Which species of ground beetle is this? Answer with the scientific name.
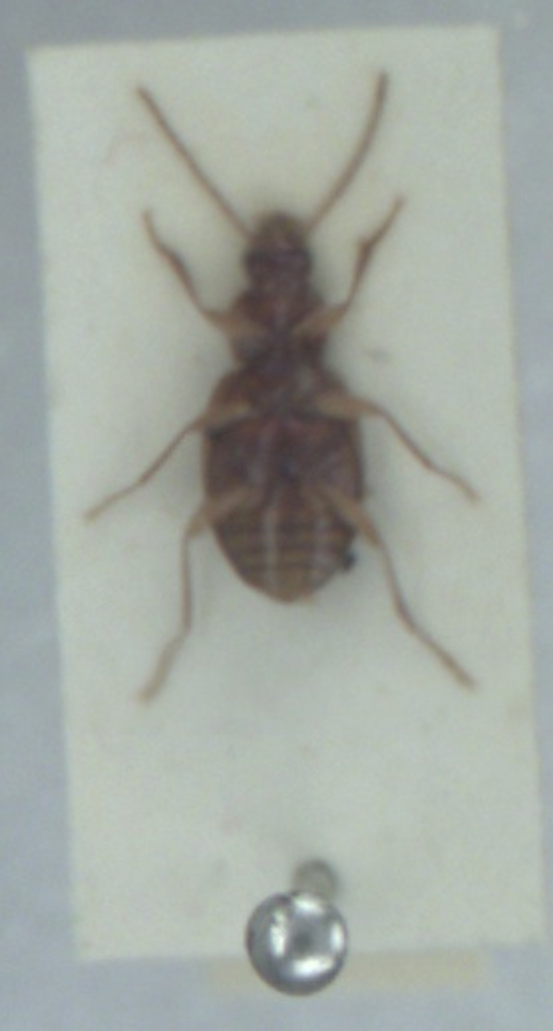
Ocys harpaloides
